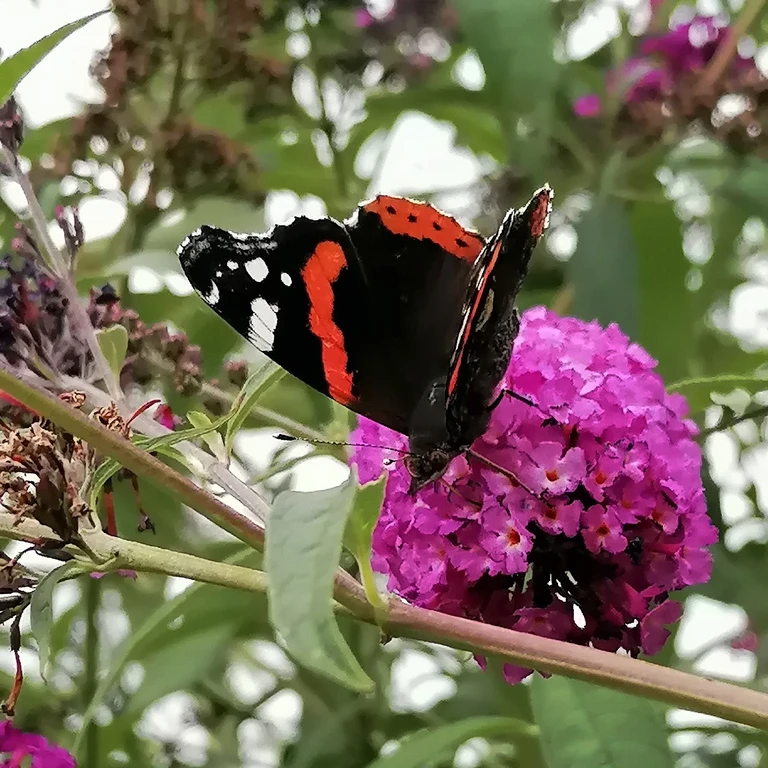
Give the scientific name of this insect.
Vanessa atalanta
